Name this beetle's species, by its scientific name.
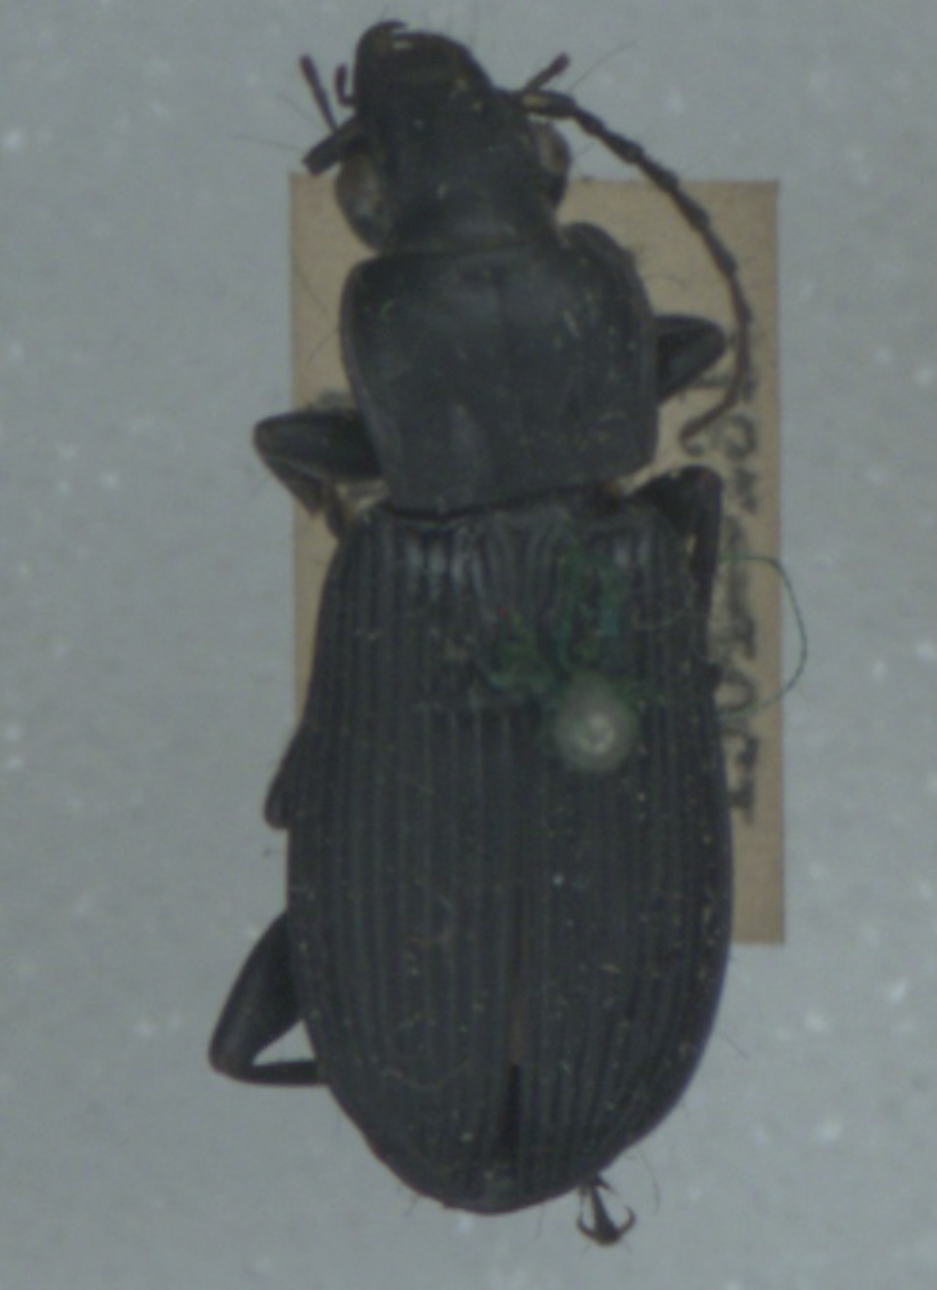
Pterostichus niger
